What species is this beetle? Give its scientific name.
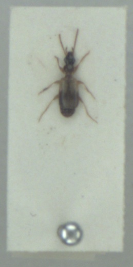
Philorhizus notatus
